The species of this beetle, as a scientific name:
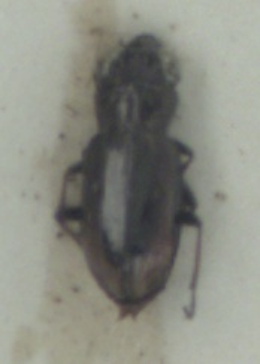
Notiophilus biguttatus
